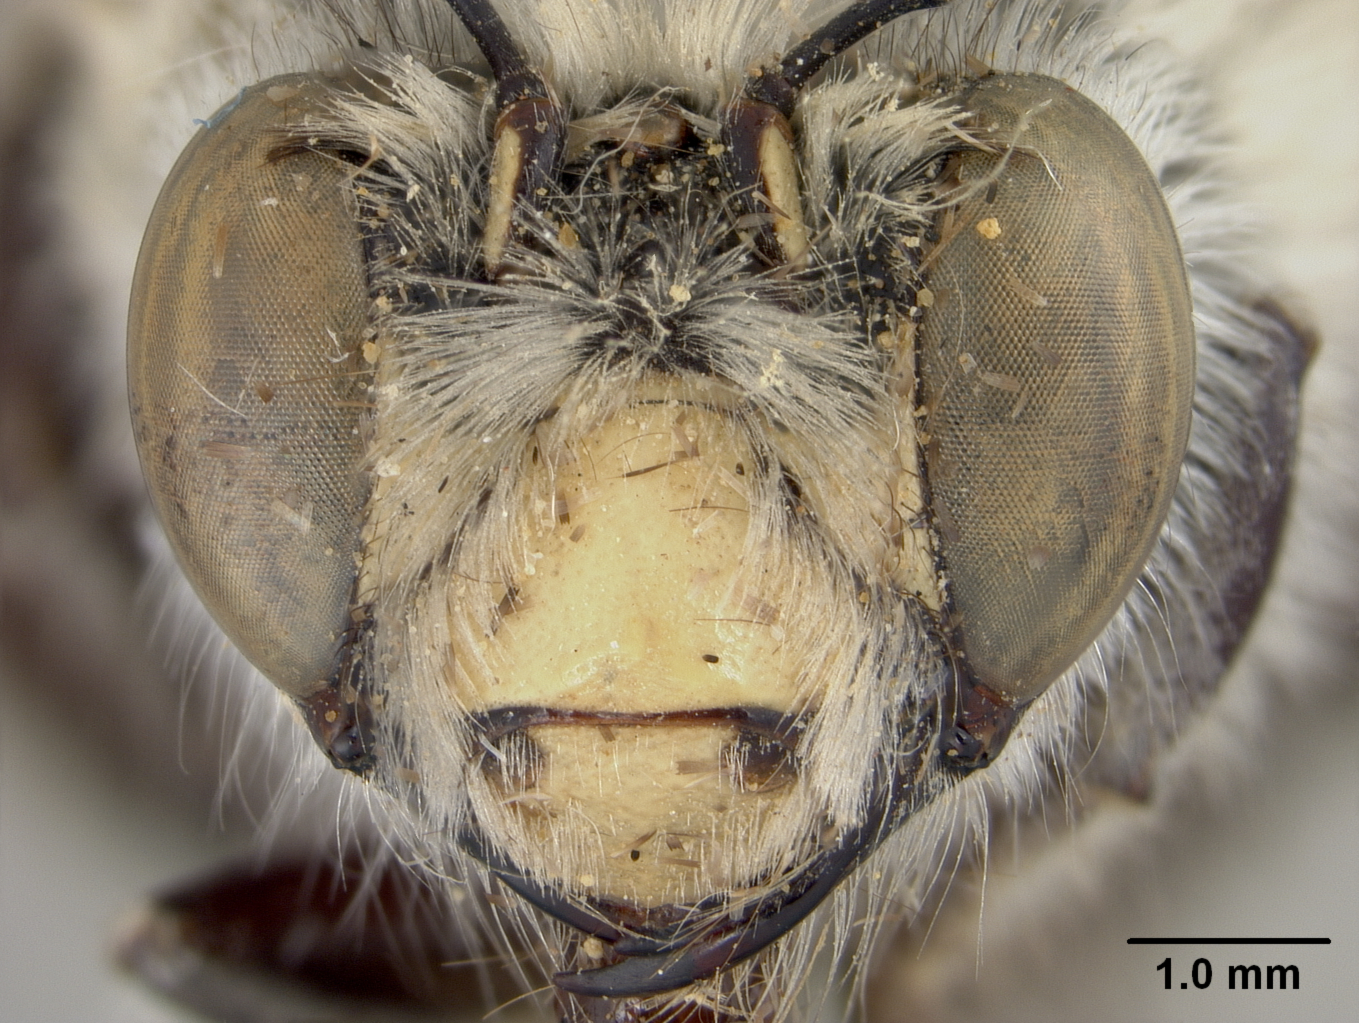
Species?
Anthophora porterae
